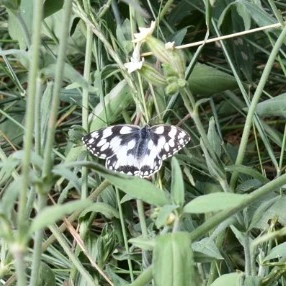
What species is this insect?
Melanargia galathea
